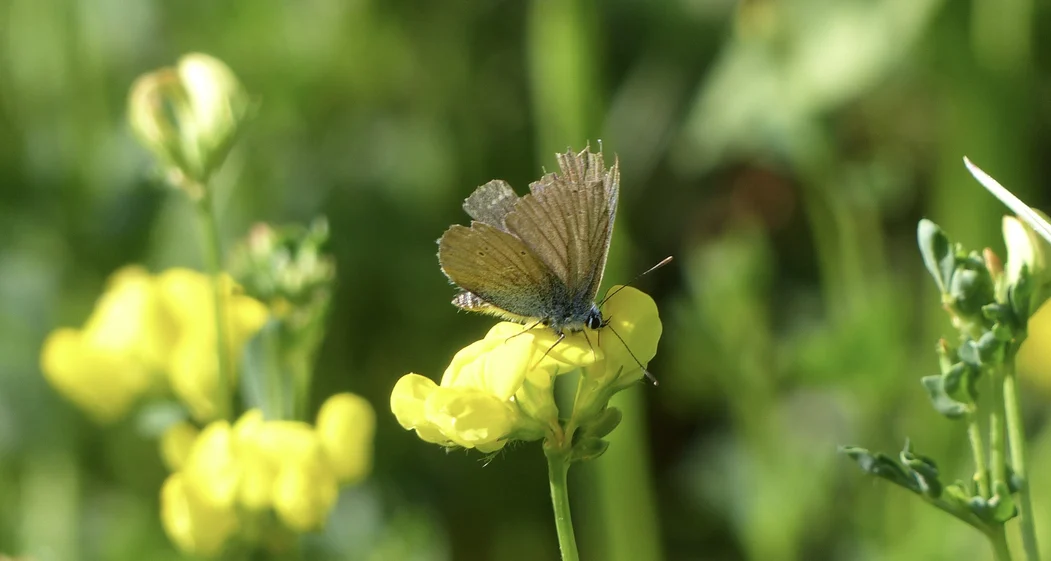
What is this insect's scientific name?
Cyaniris semiargus
